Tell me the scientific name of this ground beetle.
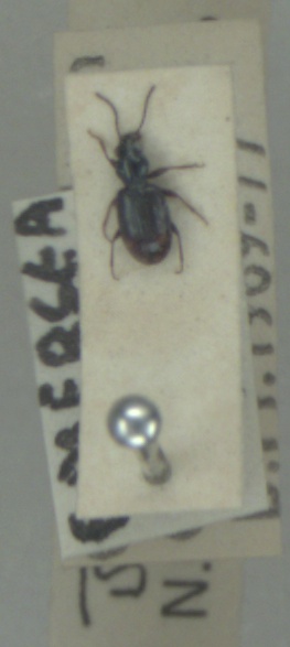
Bembidion normannum
